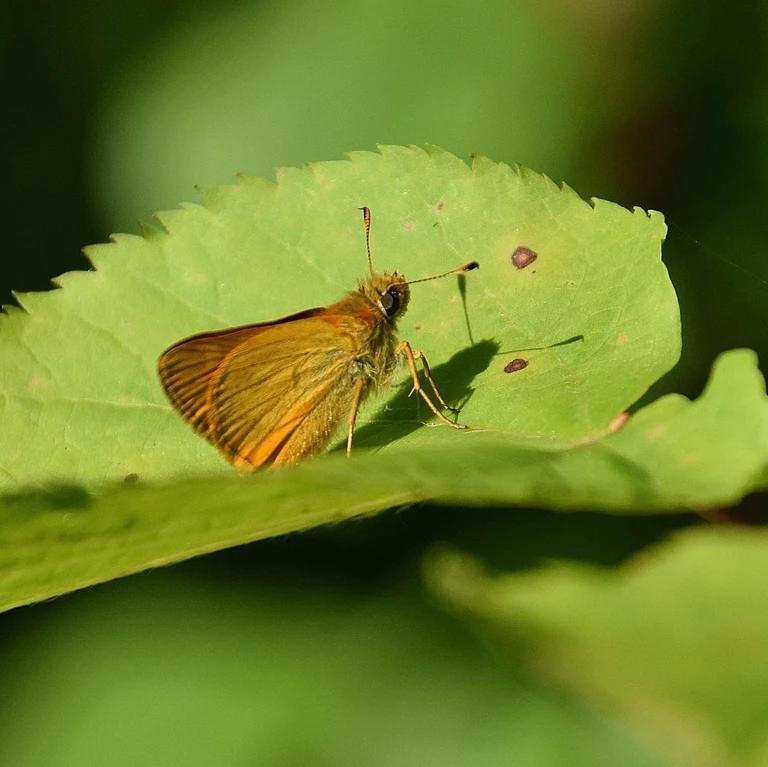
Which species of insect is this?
Ochlodes sylvanus (also Ochlodes venata)
